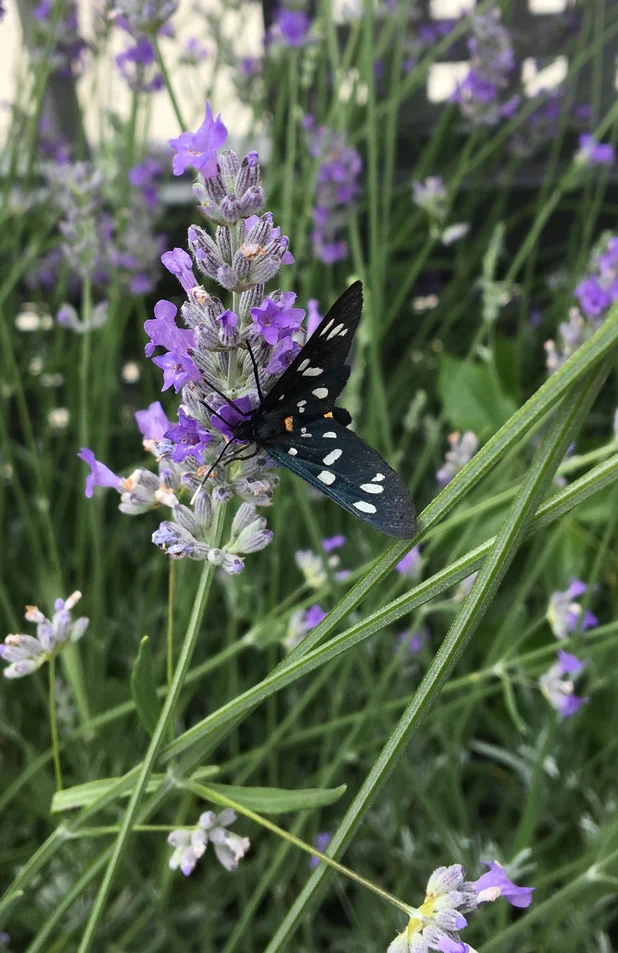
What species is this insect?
Amata phegea
